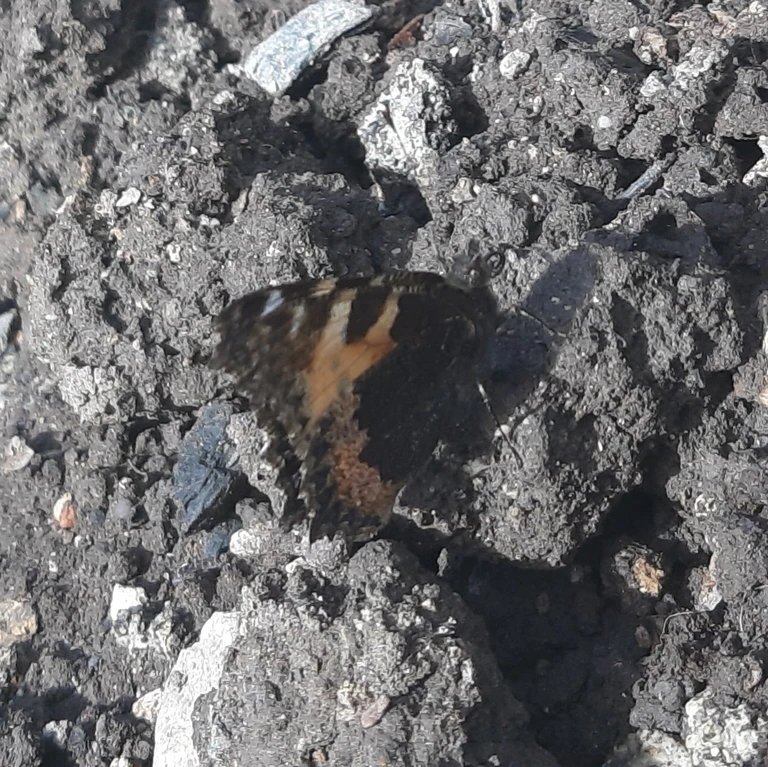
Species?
Aglais urticae
